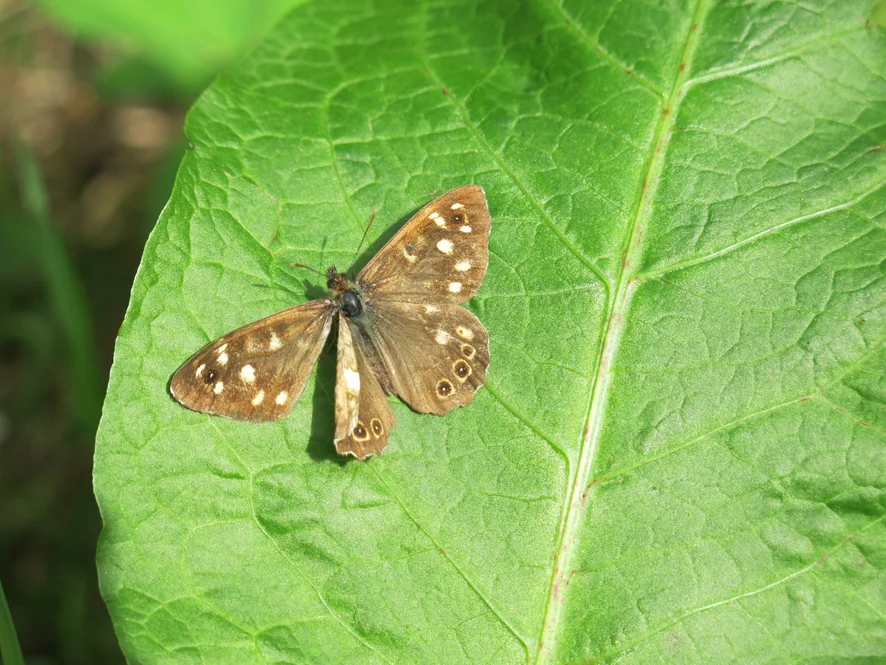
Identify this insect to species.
Pararge aegeria
